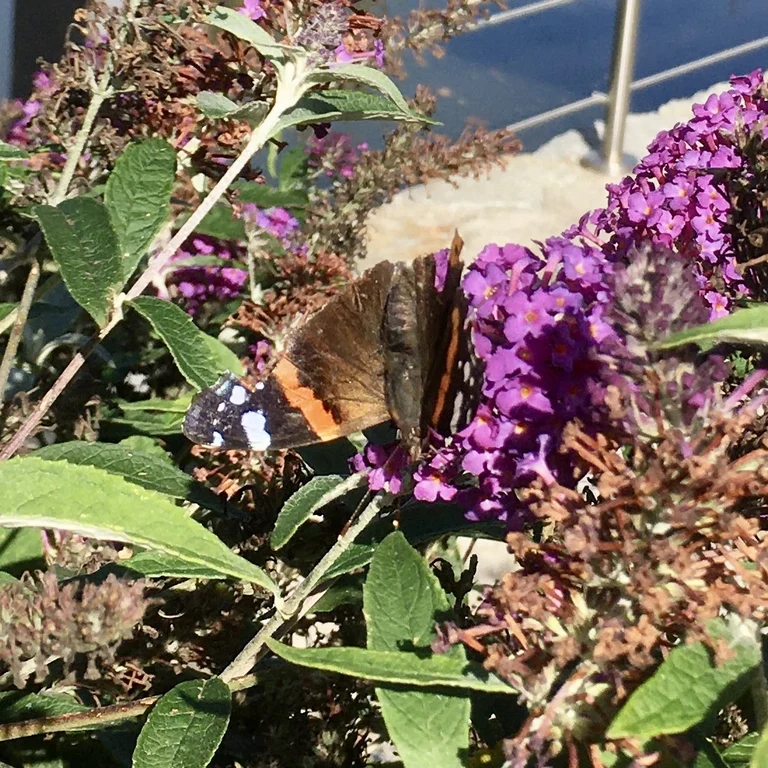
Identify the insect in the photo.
Vanessa atalanta
